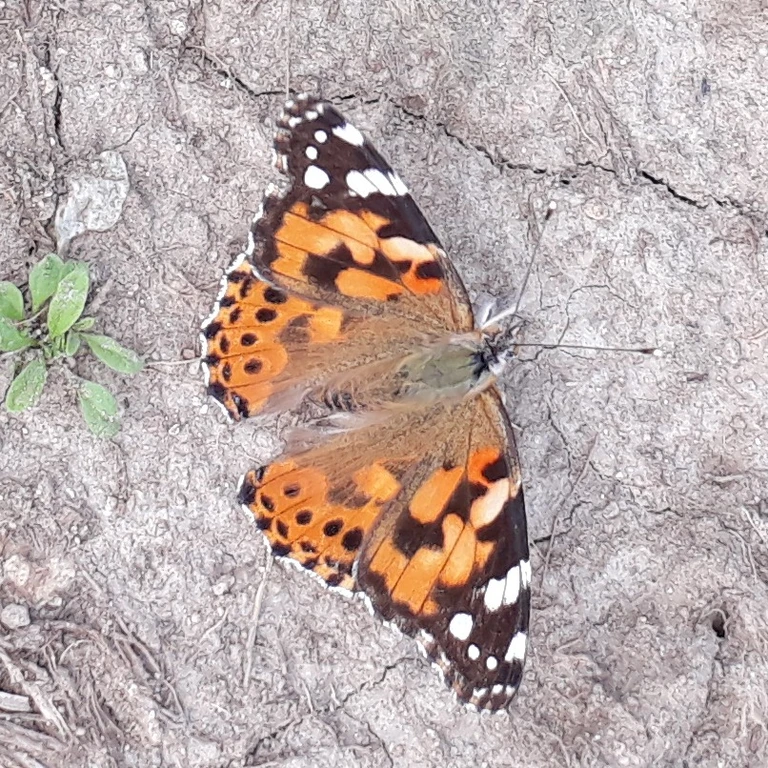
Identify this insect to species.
Vanessa cardui
